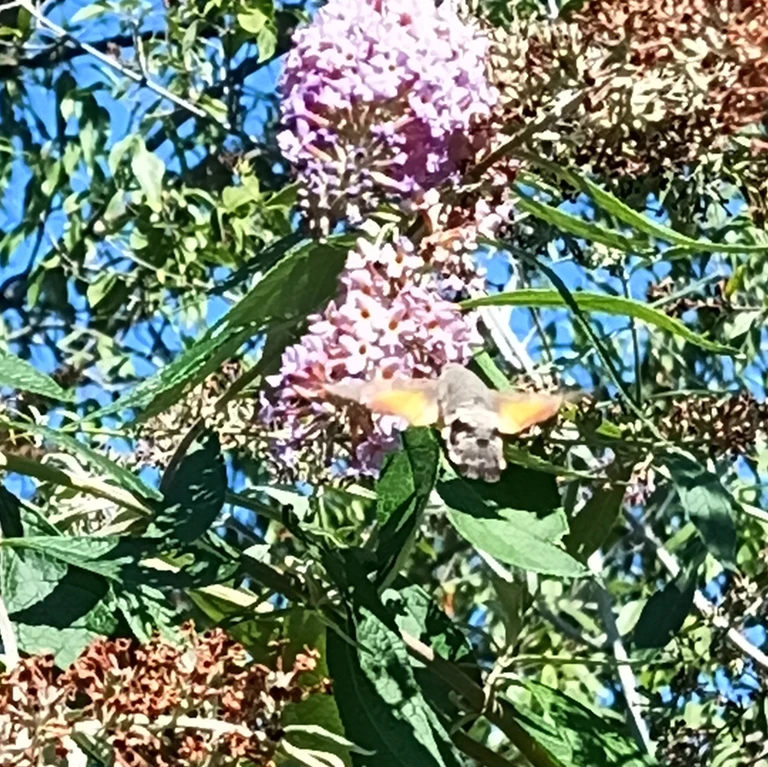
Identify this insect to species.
Macroglossum stellatarum
